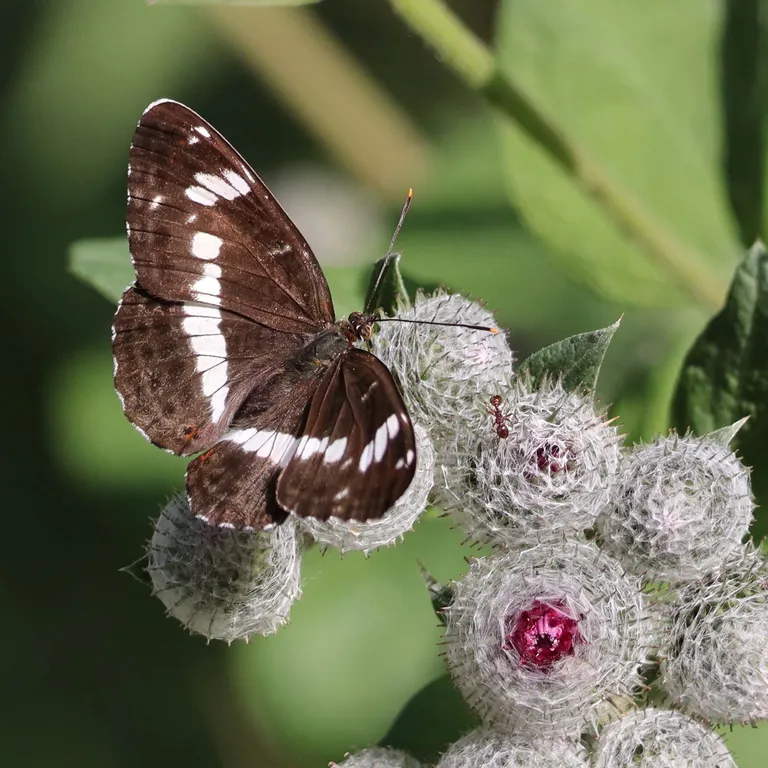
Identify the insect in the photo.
Limenitis camilla (also Ladoga camilla)
